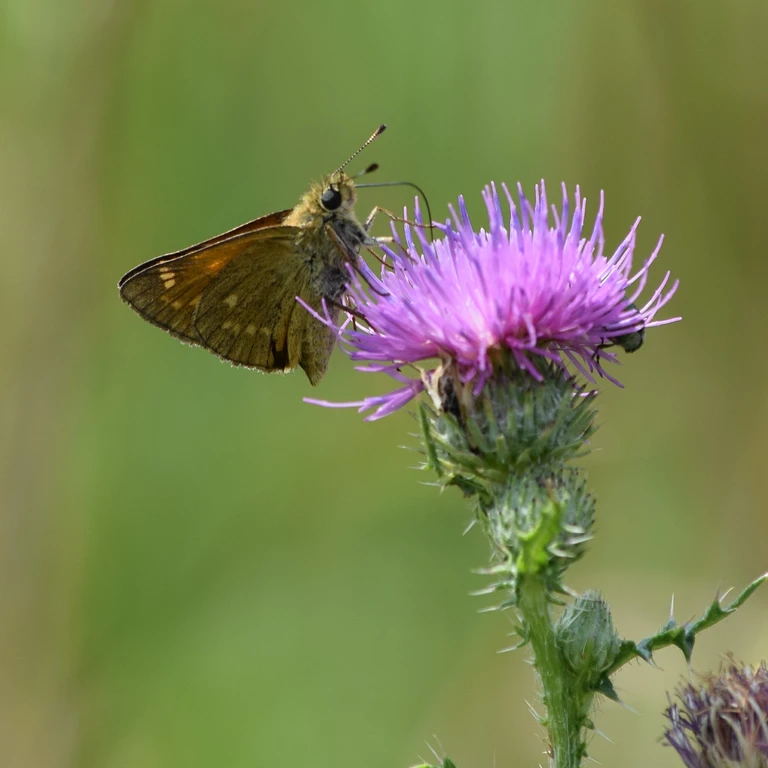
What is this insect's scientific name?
Ochlodes sylvanus (also Ochlodes venata)
